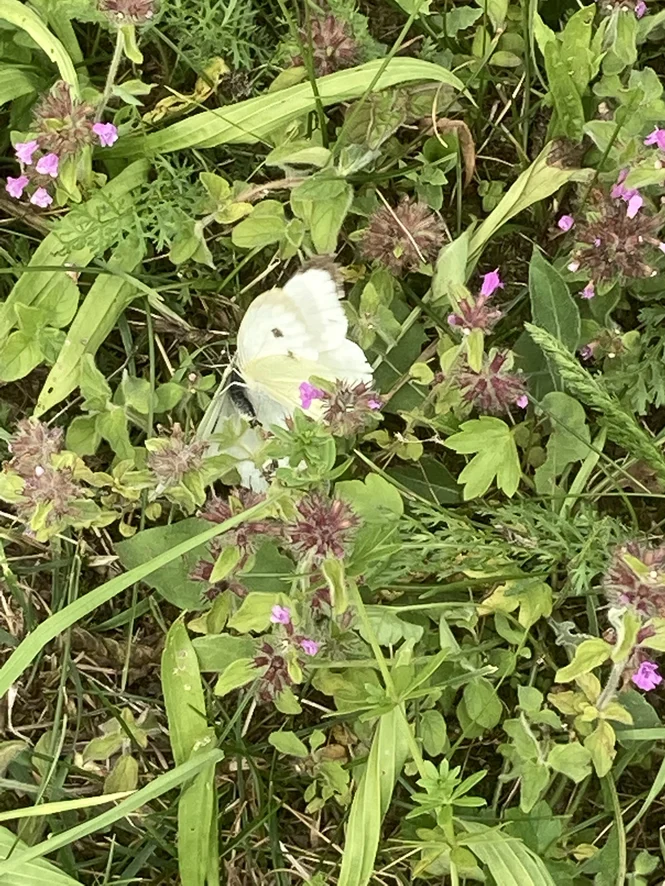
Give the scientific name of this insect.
Pieris brassicae
